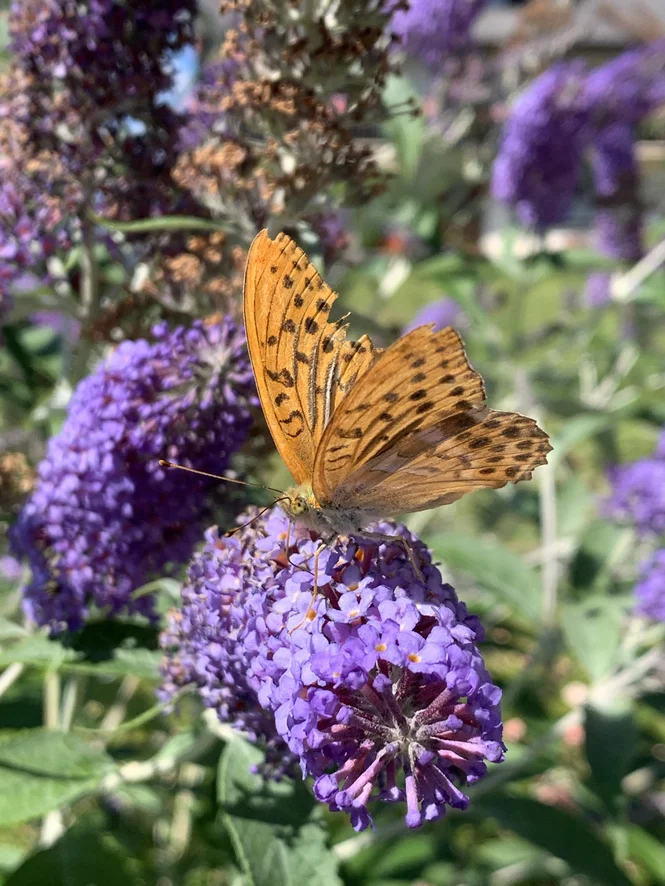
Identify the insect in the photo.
Argynnis paphia
